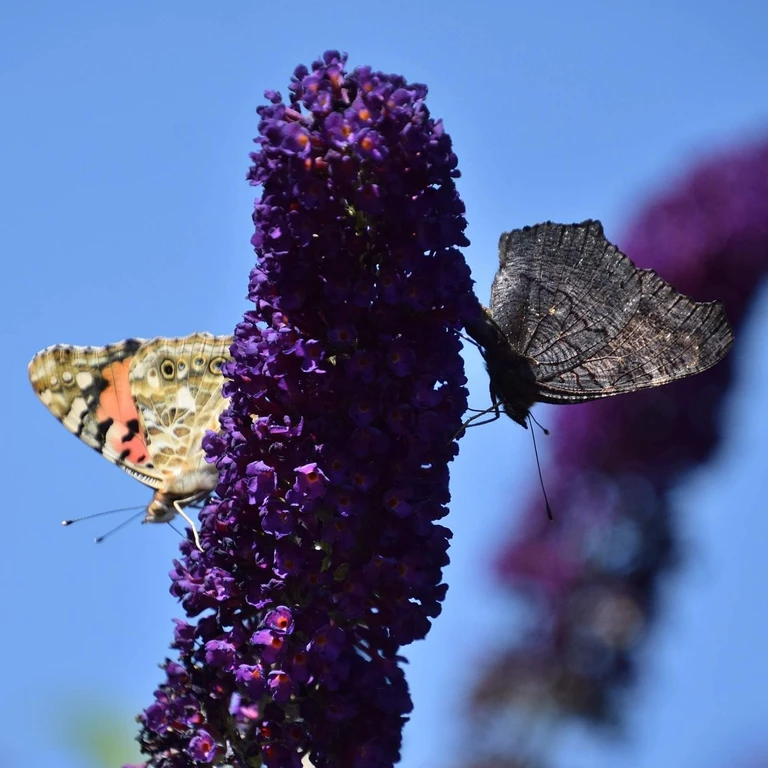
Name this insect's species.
Aglais io
